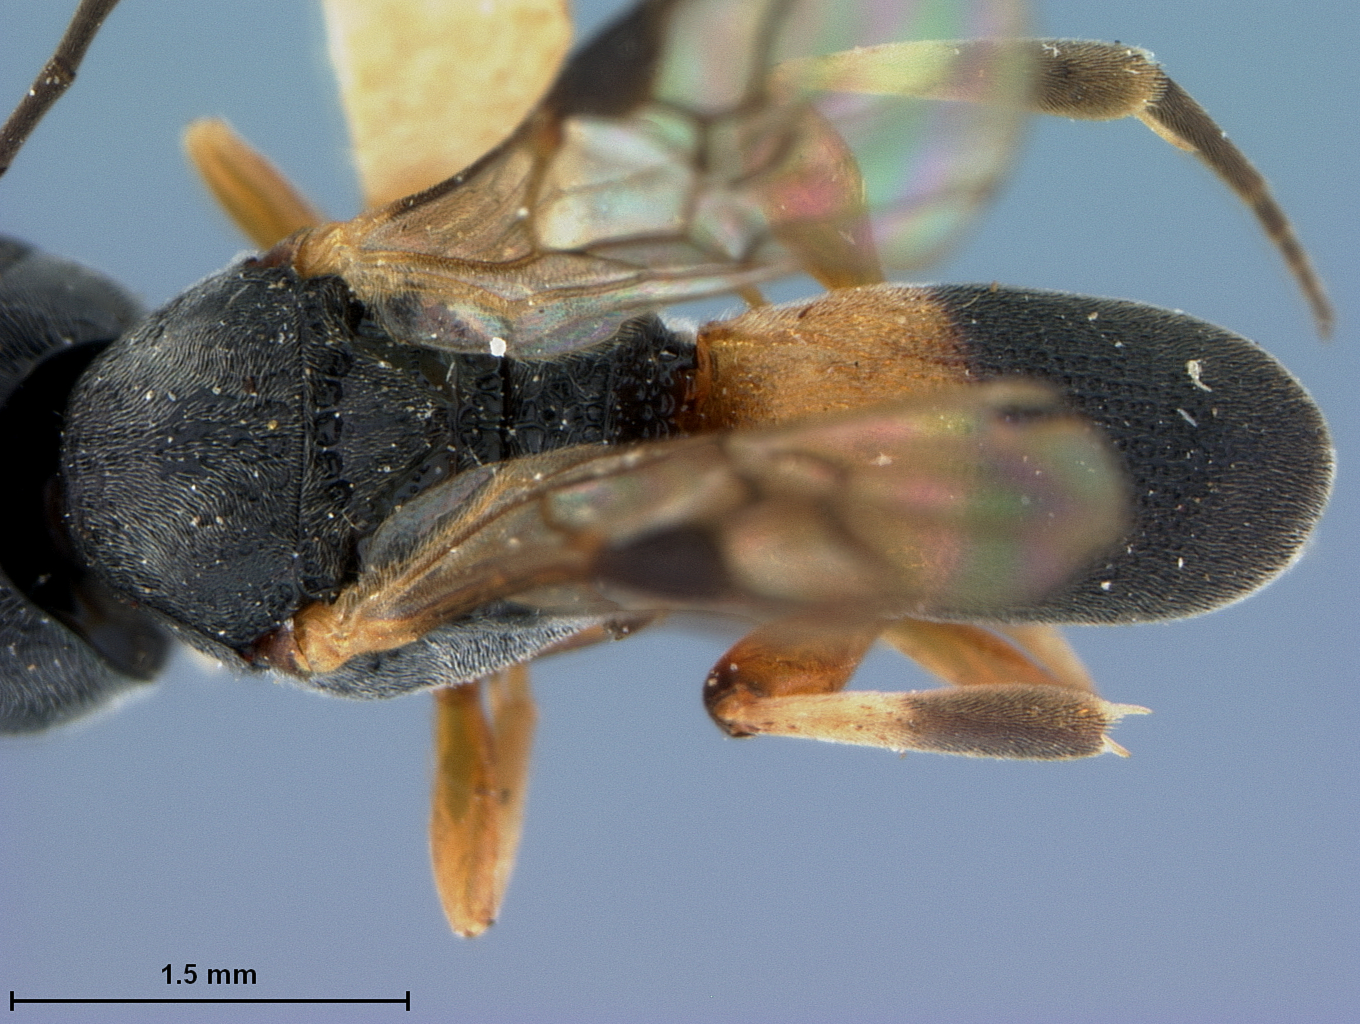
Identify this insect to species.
Megachelonus bidentatus
